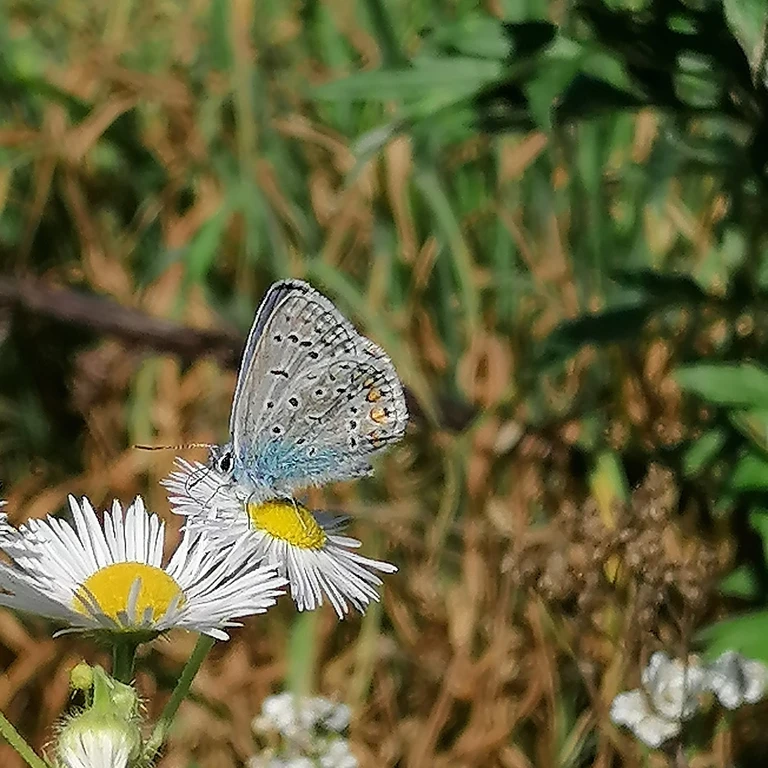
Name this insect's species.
Polyommatus icarus
